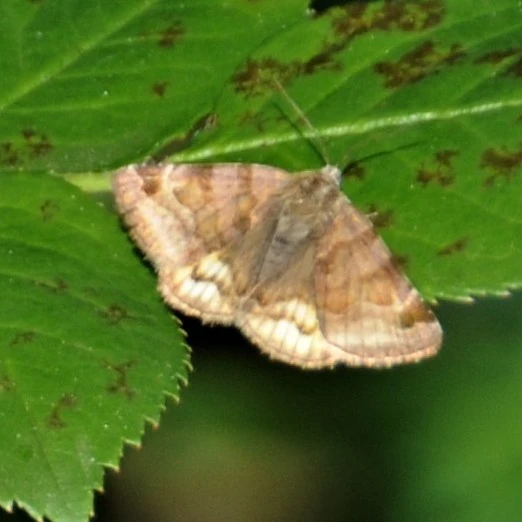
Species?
Euclidia glyphica
